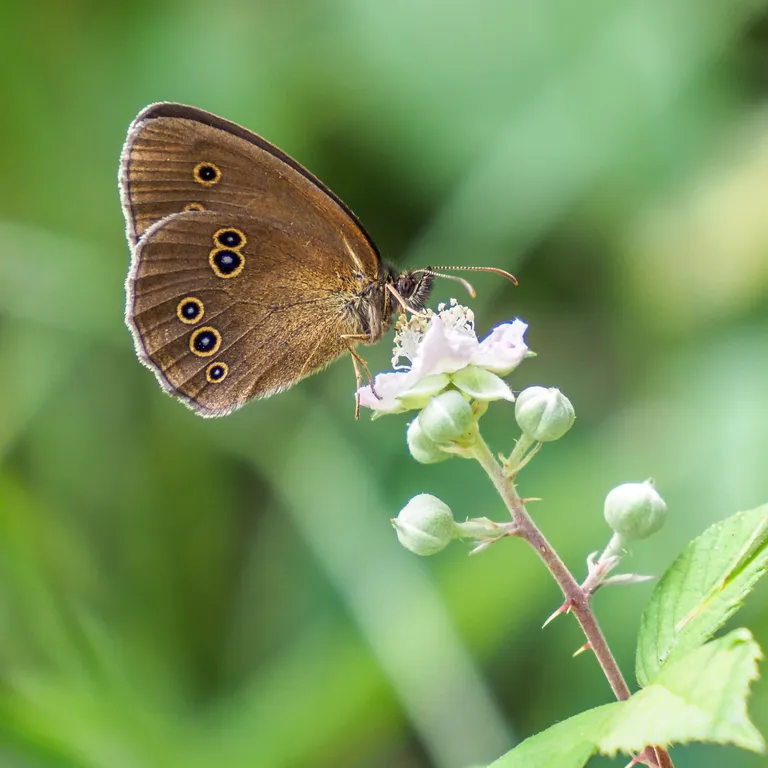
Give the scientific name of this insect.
Aphantopus hyperantus
